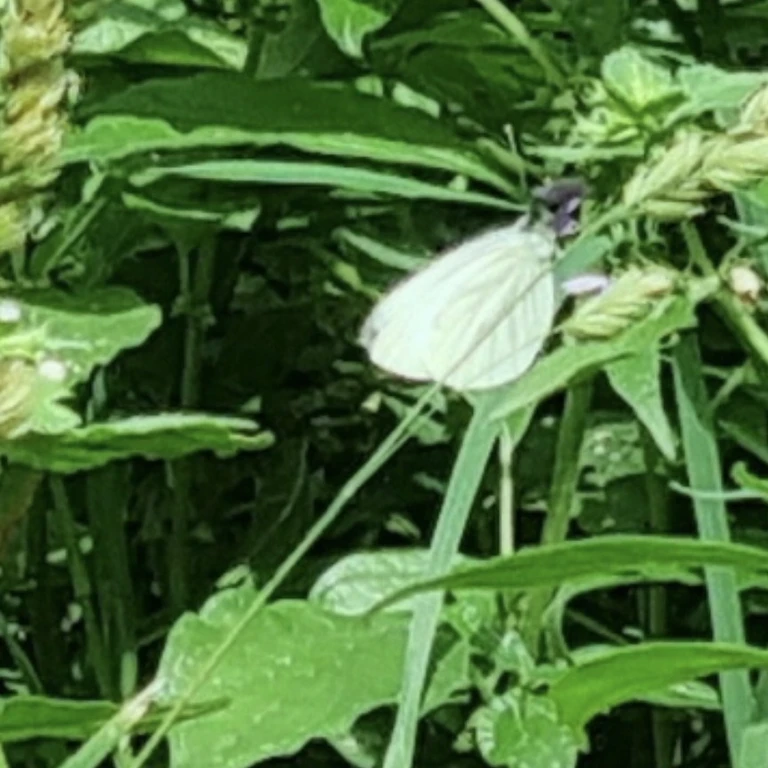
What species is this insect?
Pieris napi
